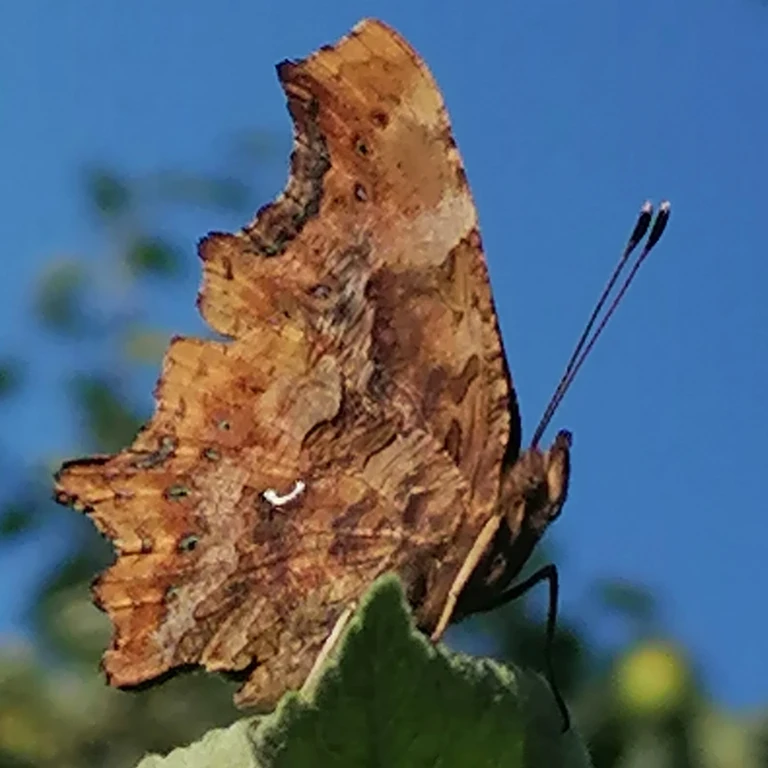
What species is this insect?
Polygonia c-album
